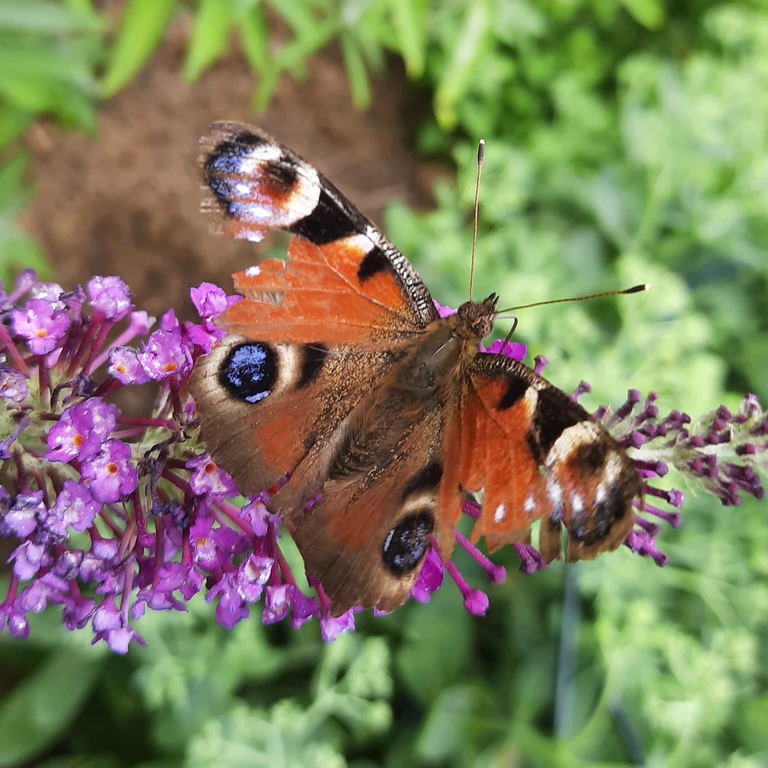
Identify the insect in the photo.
Aglais io
